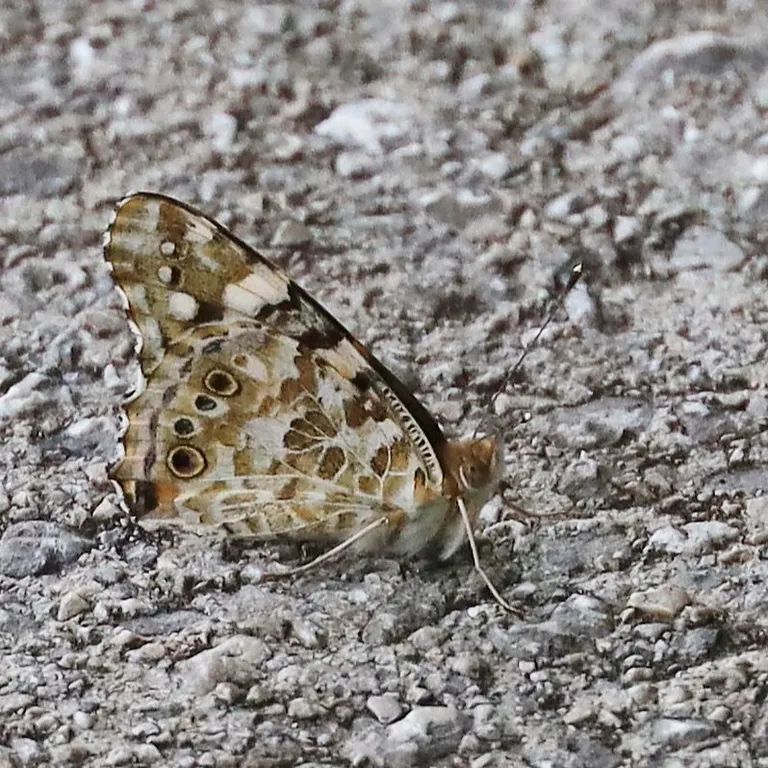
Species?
Vanessa cardui
